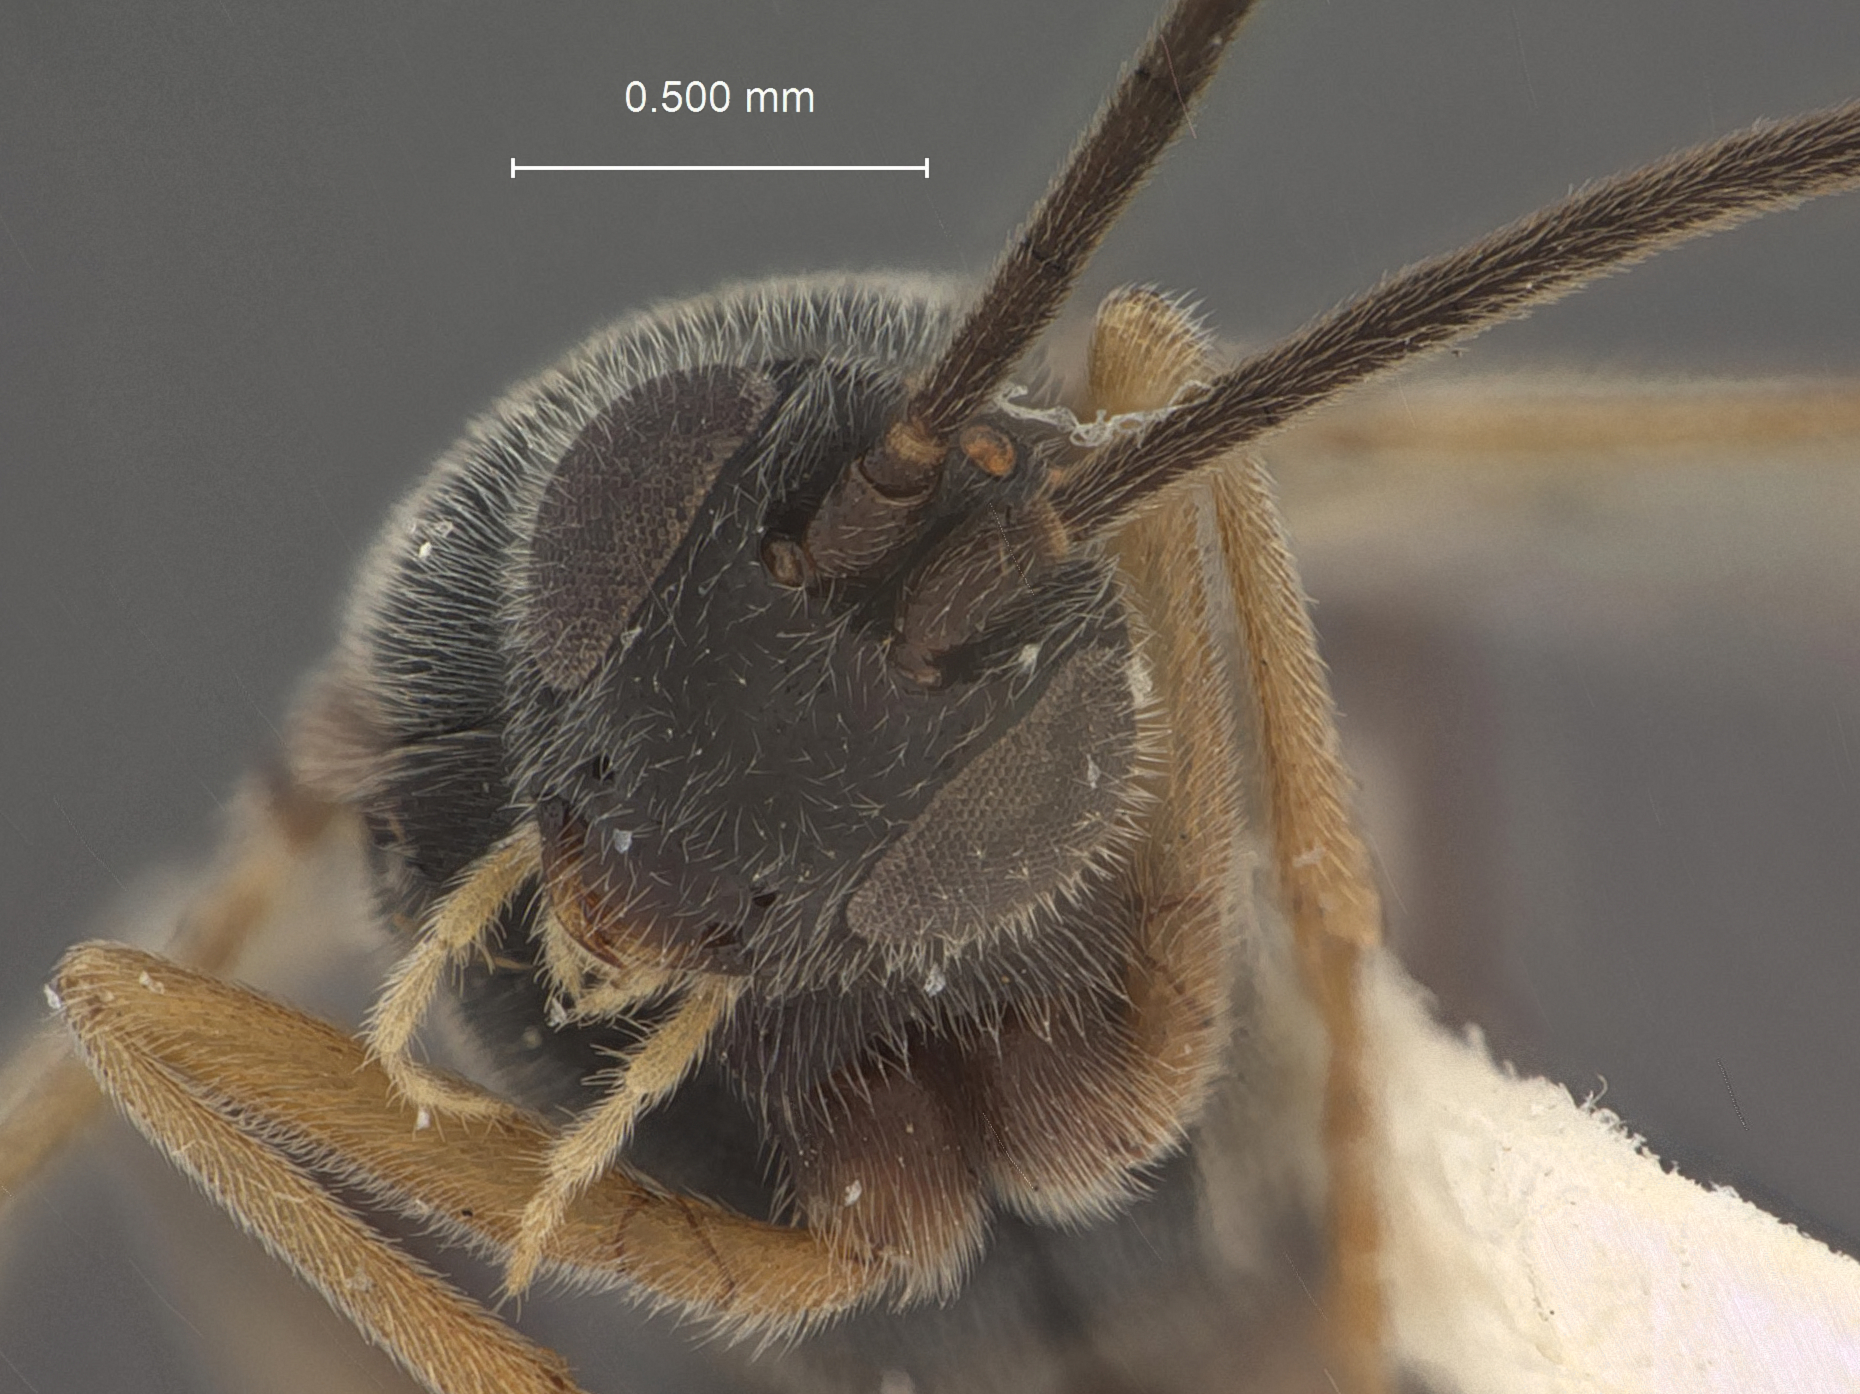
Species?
Apanteles kraussi
